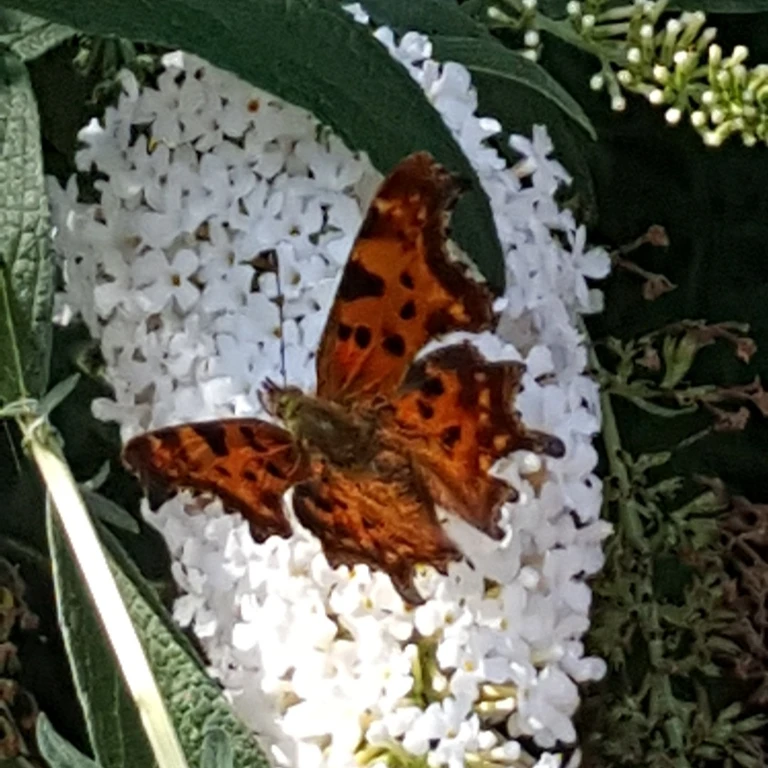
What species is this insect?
Polygonia c-album
